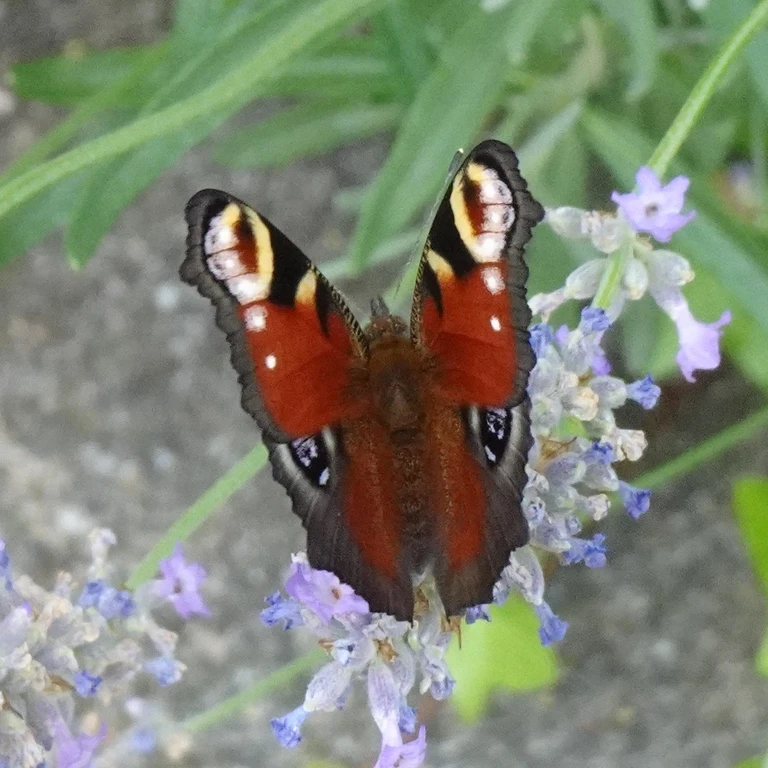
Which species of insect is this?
Aglais io
